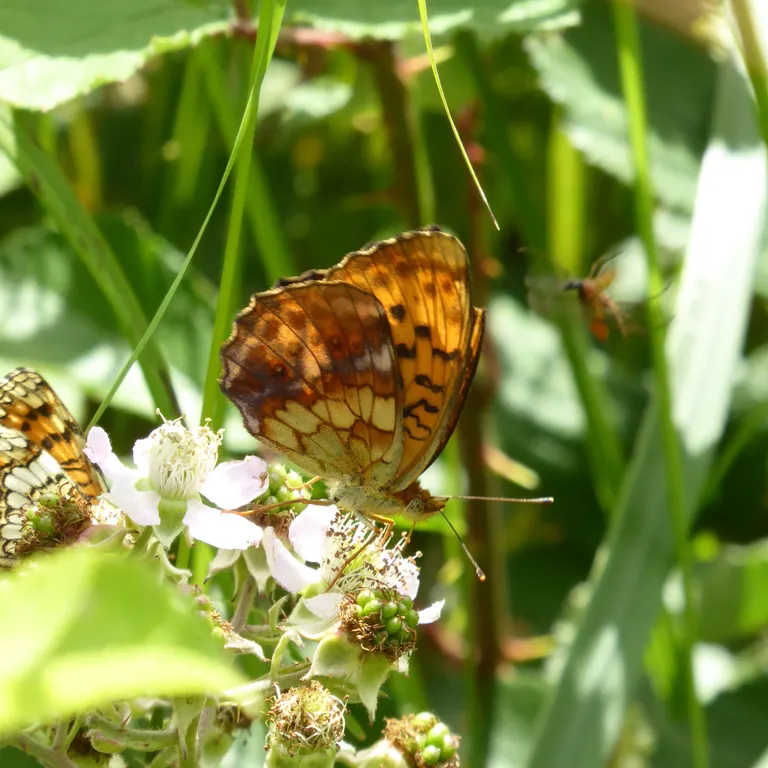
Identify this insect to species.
Brenthis daphne
